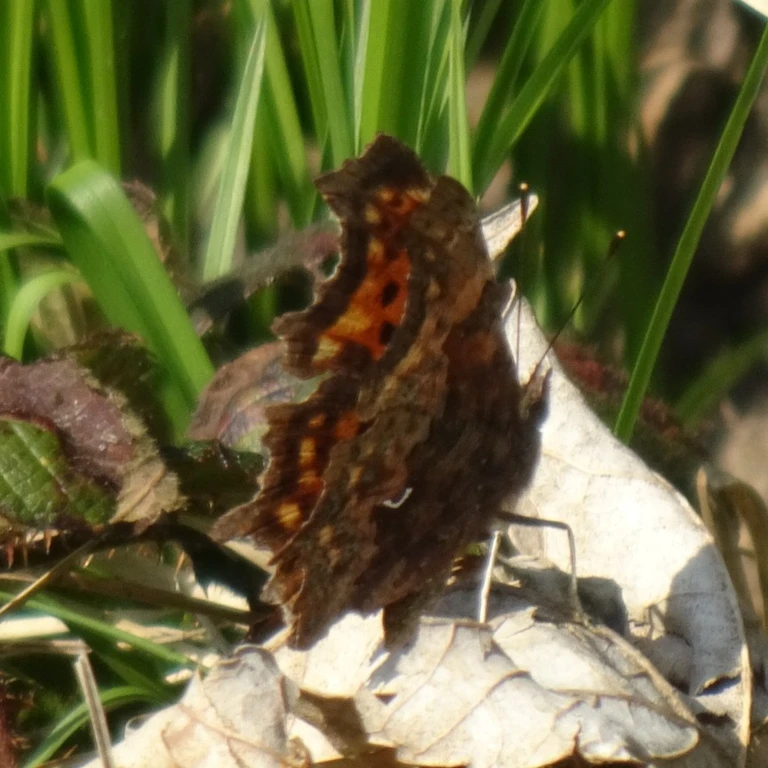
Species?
Polygonia c-album
